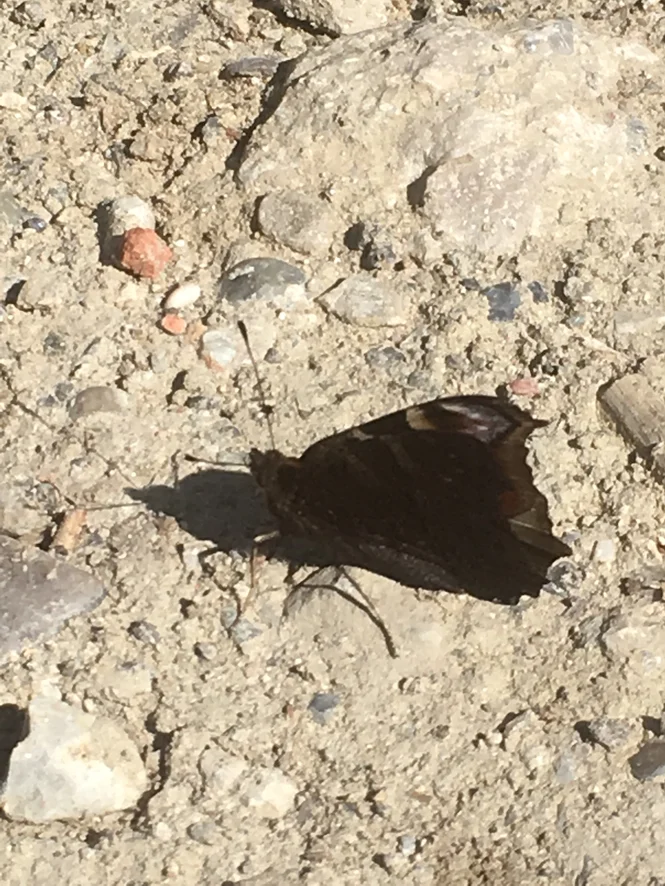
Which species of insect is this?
Aglais io
